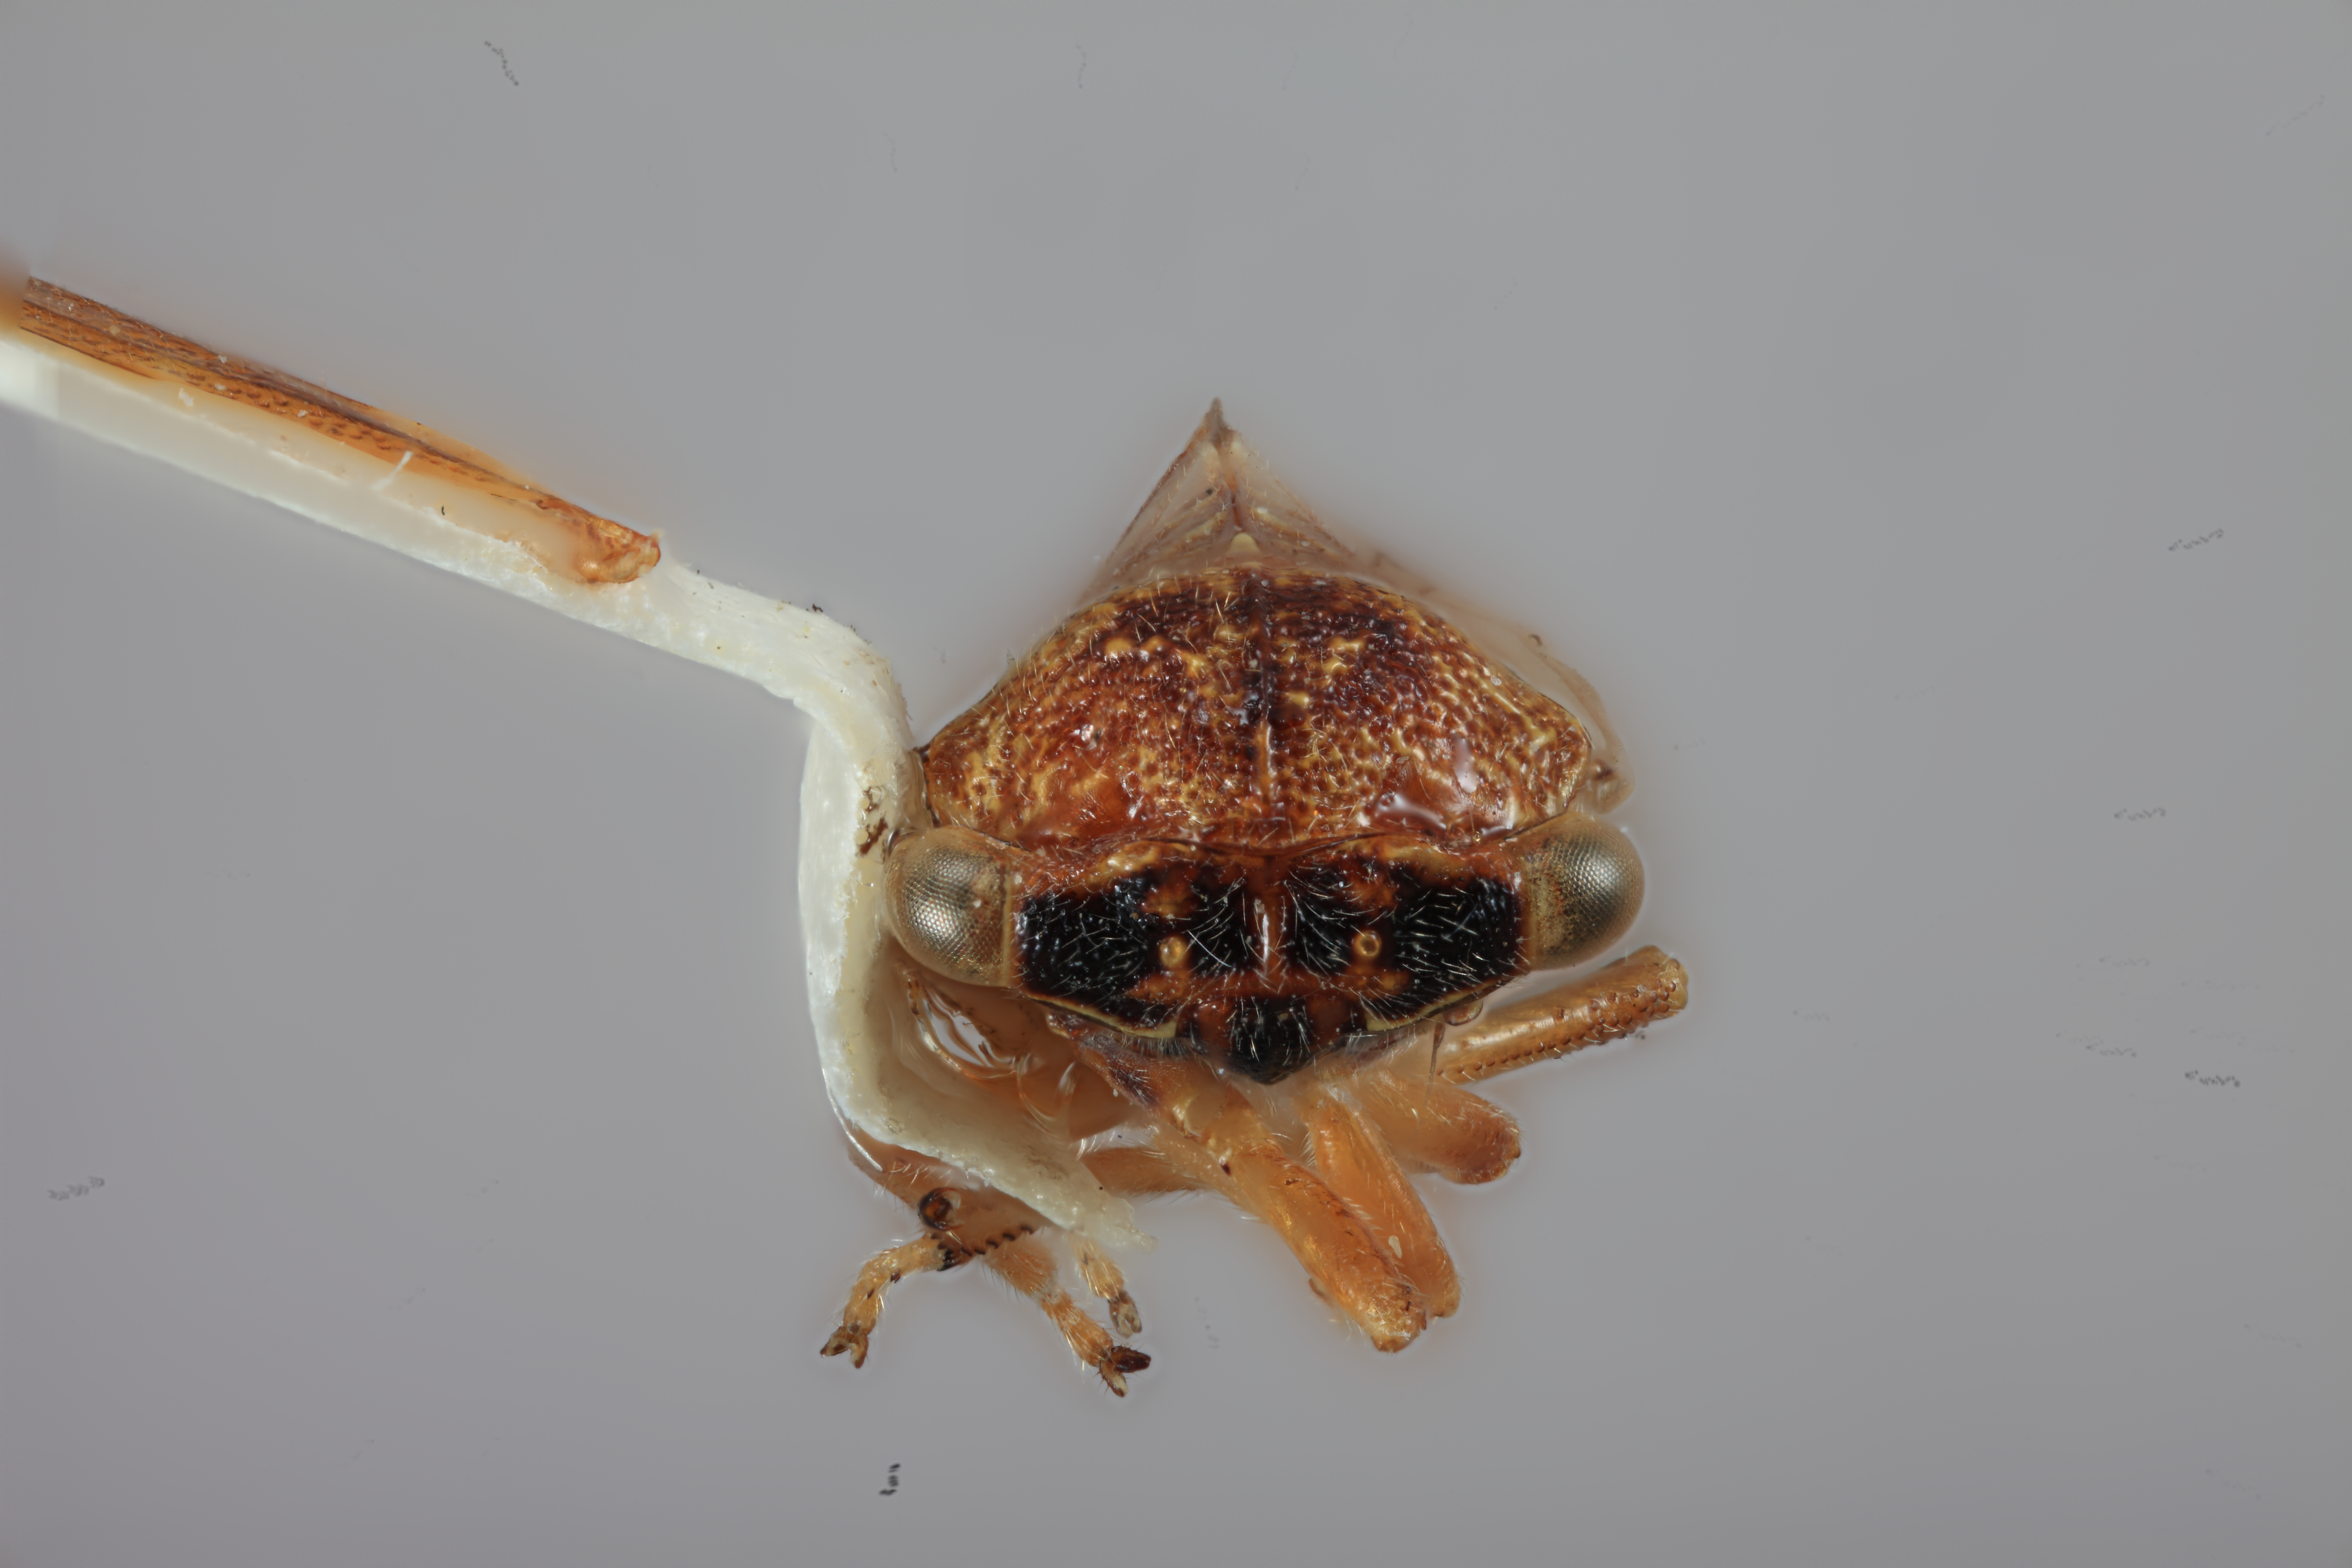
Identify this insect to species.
Holdgatiella chiloensis
